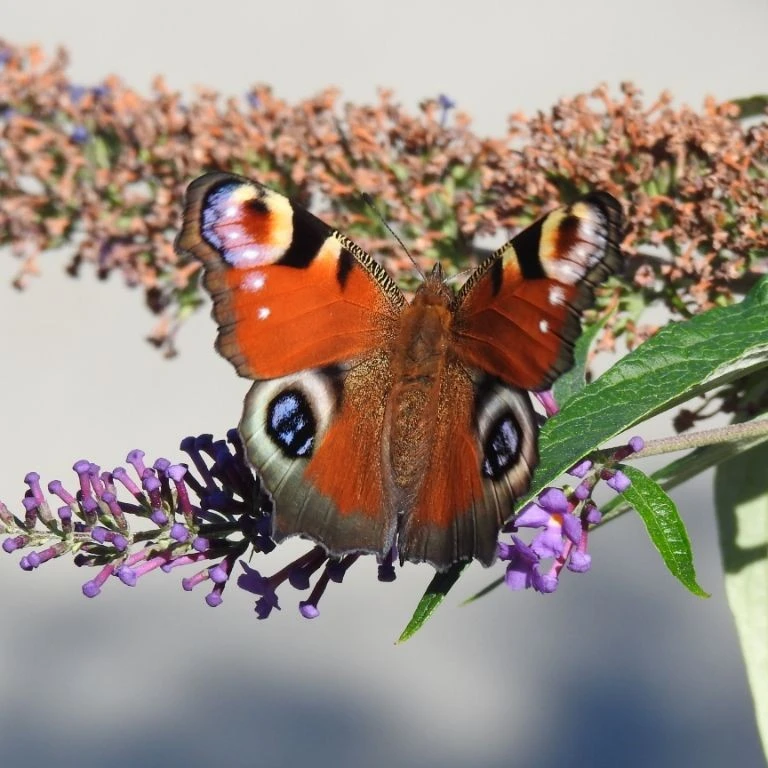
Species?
Aglais io
